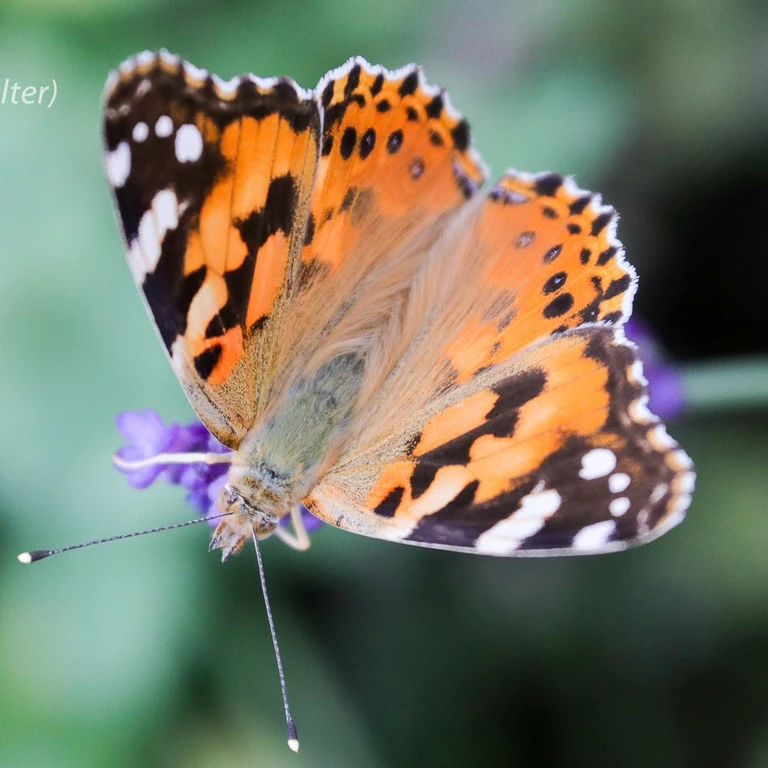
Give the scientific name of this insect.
Vanessa cardui
